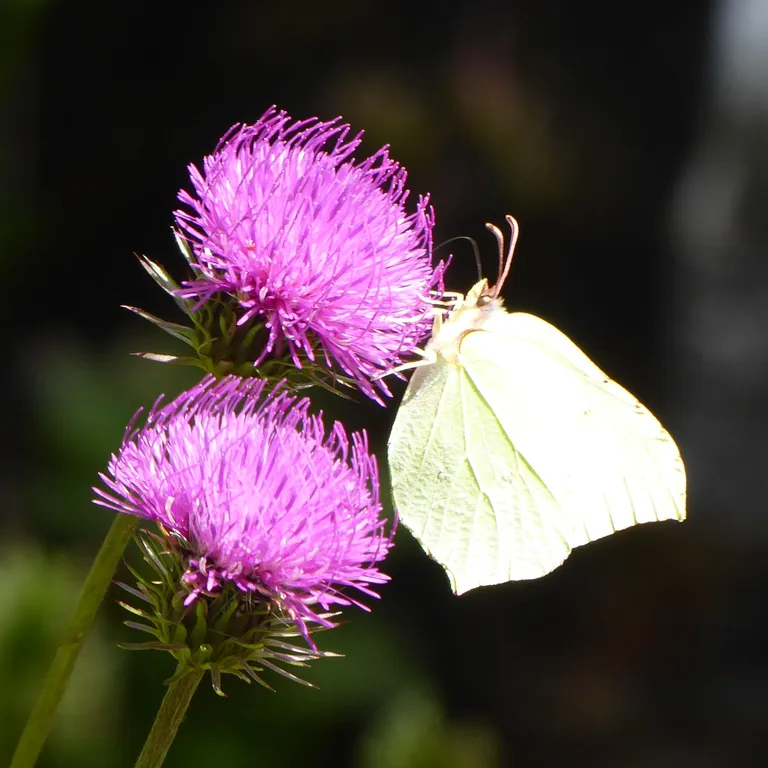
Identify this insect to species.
Gonepteryx rhamni
